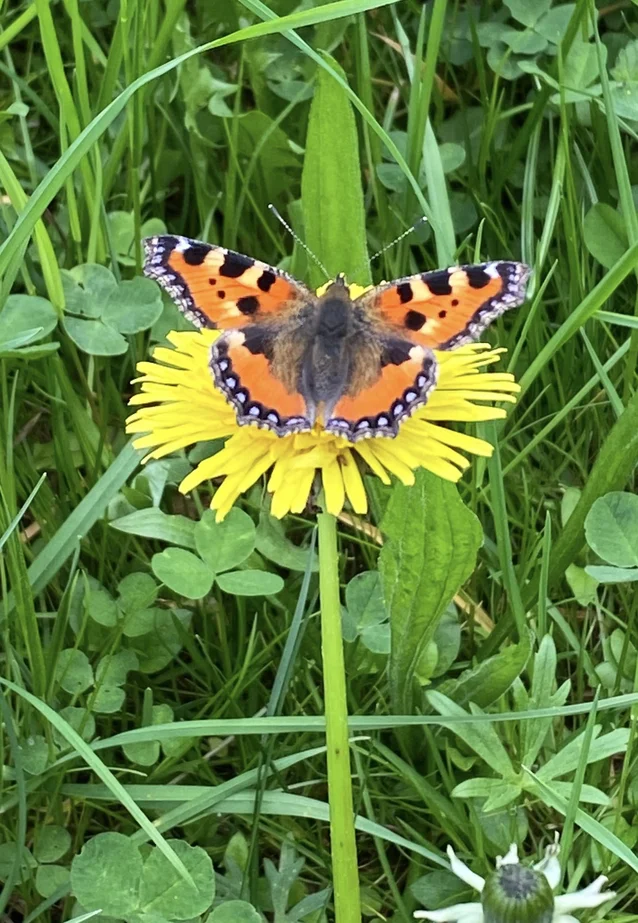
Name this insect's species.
Aglais urticae
